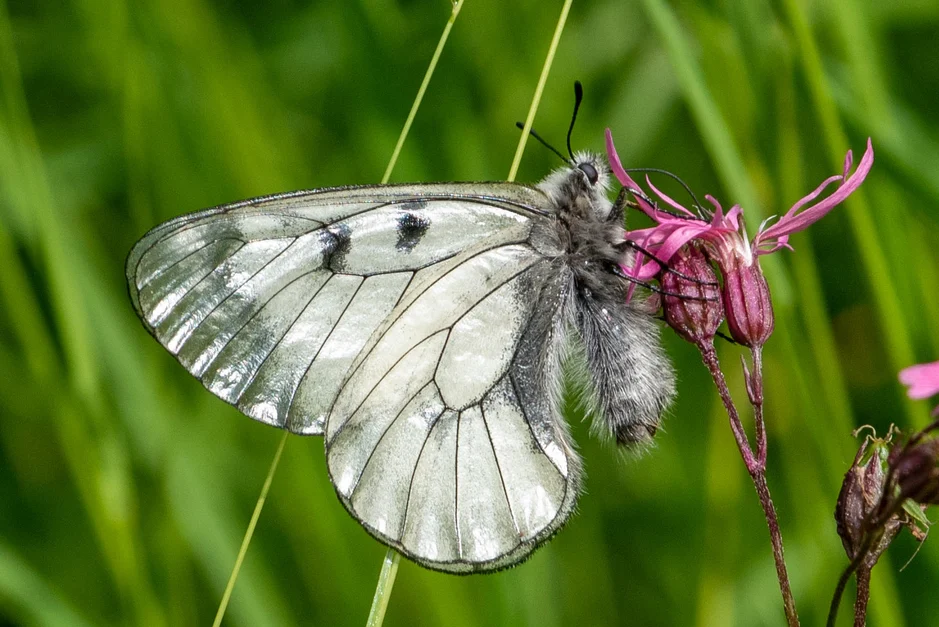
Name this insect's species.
Parnassius mnemosyne
